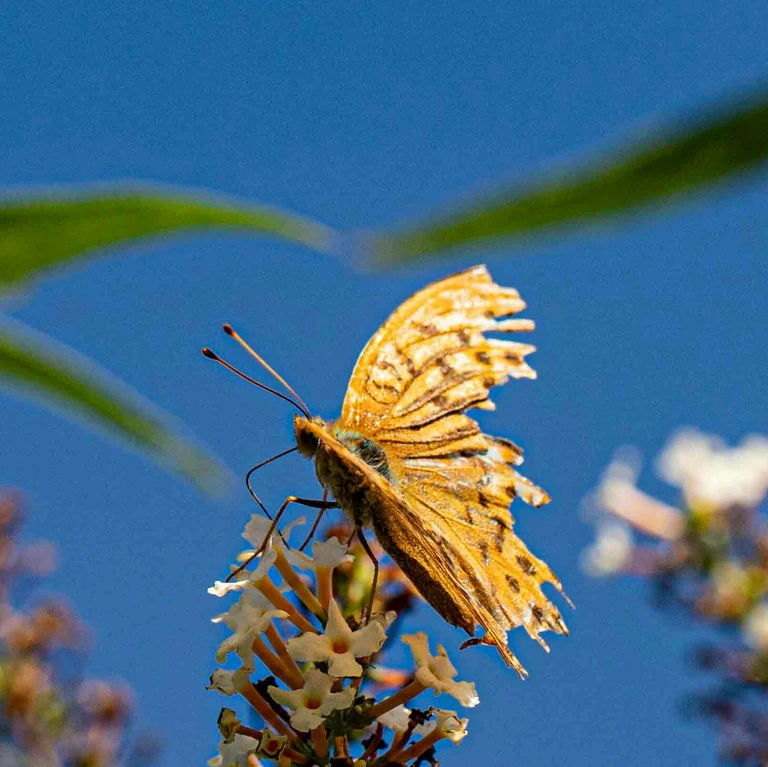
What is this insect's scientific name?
Argynnis paphia
